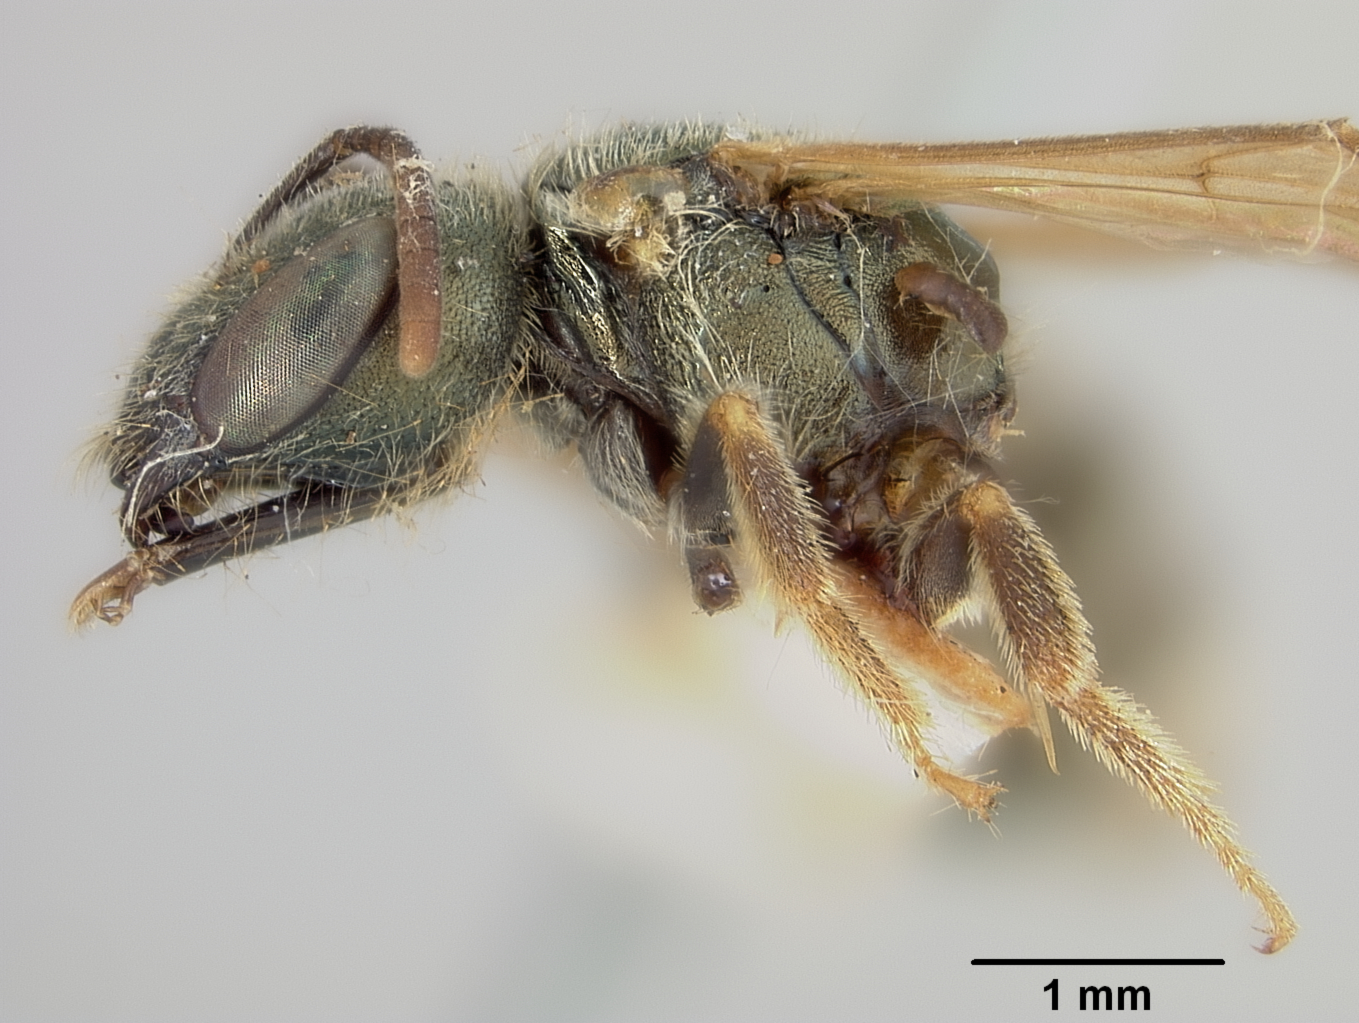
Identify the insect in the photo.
Halictus nikkoensis
